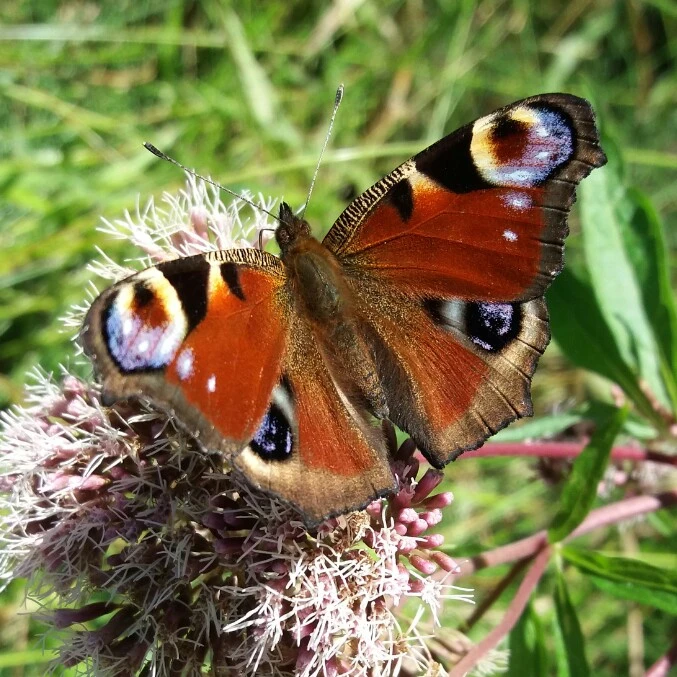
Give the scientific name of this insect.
Aglais io
